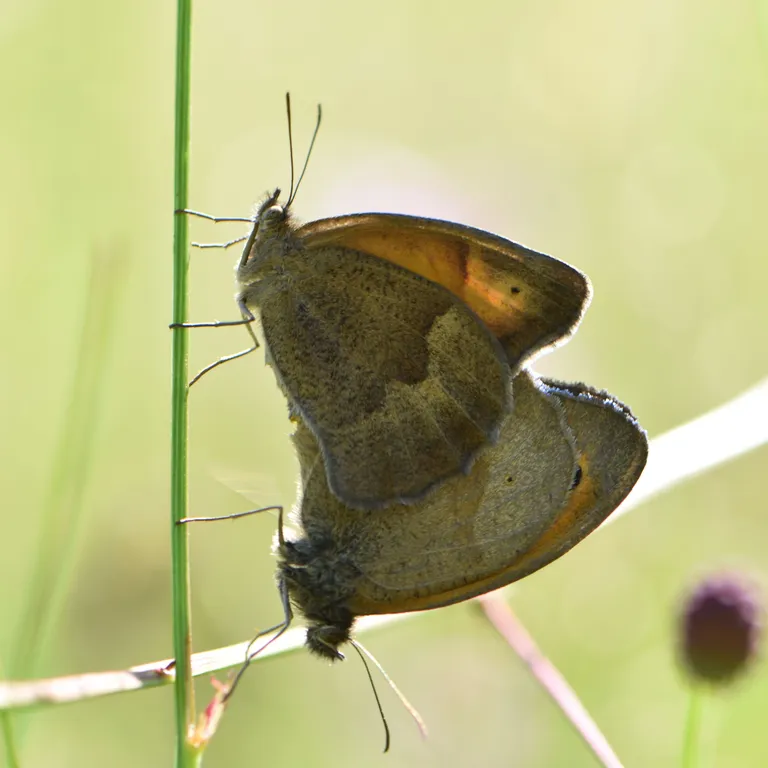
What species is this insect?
Maniola jurtina
